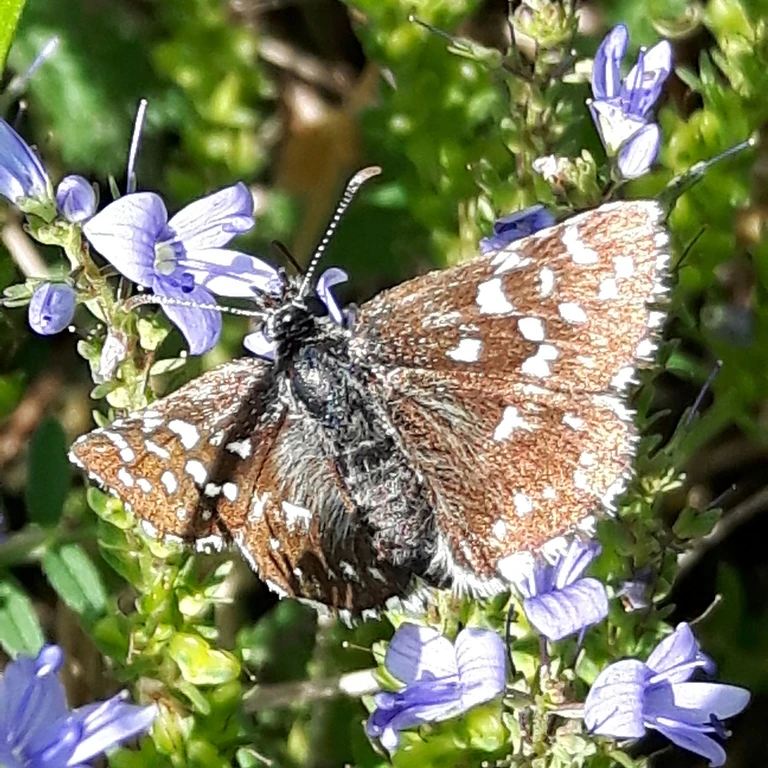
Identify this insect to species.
Pyrgus malvae
